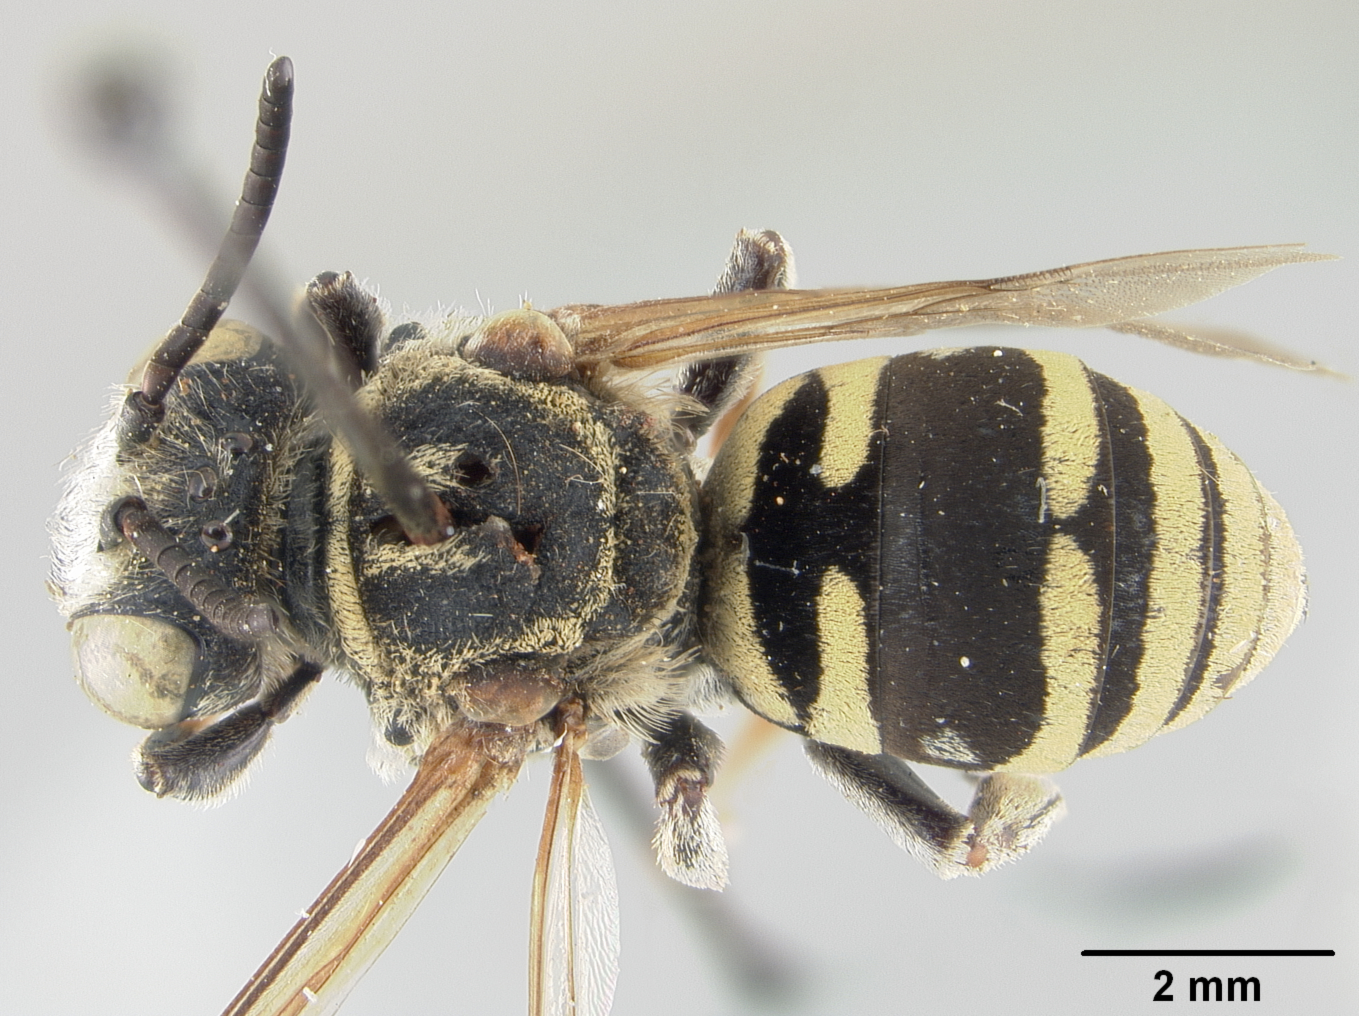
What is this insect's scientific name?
Triepeolus antiguensis
